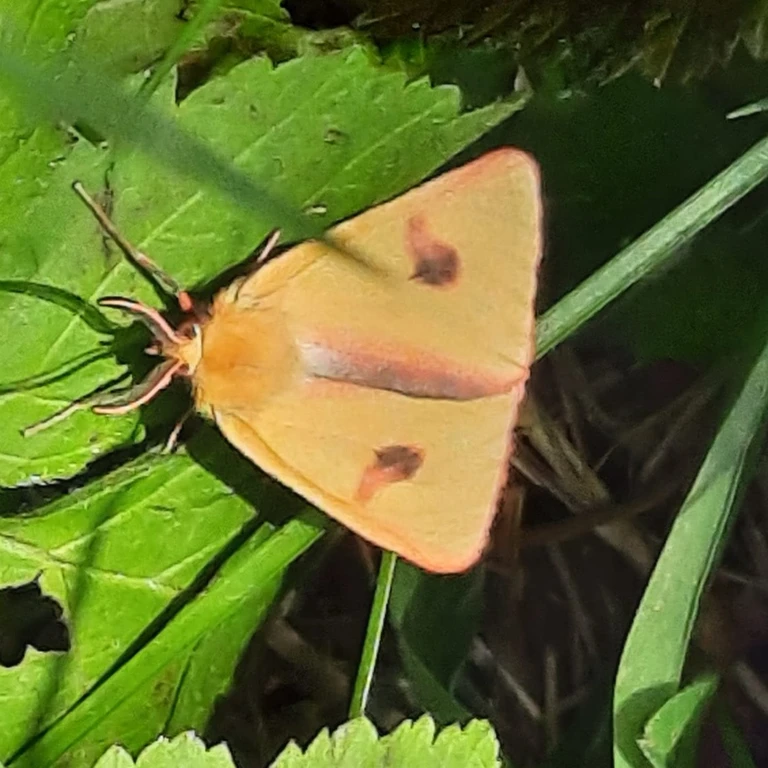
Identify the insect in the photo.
Diacrisia sannio
